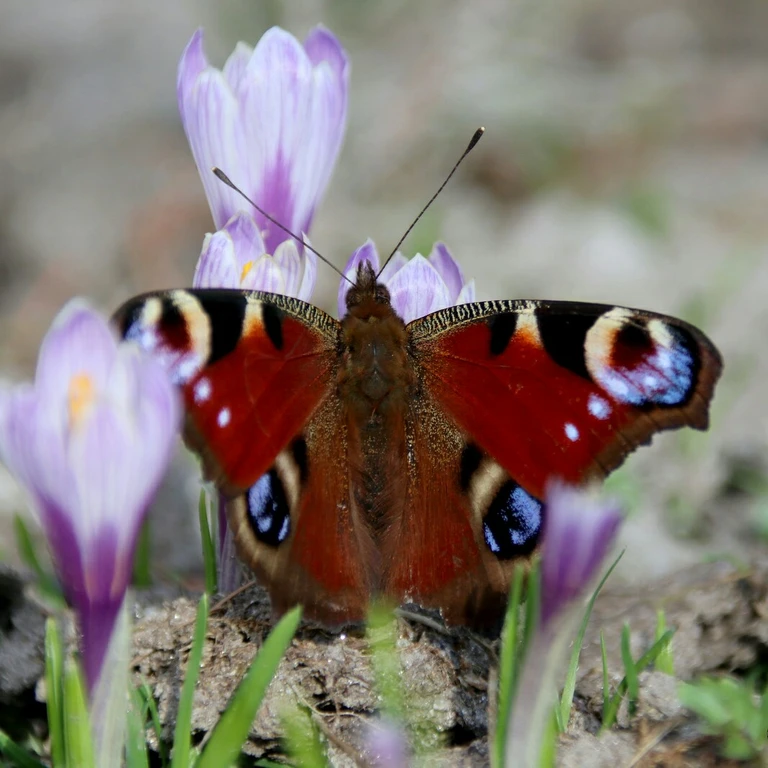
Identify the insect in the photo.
Aglais io
